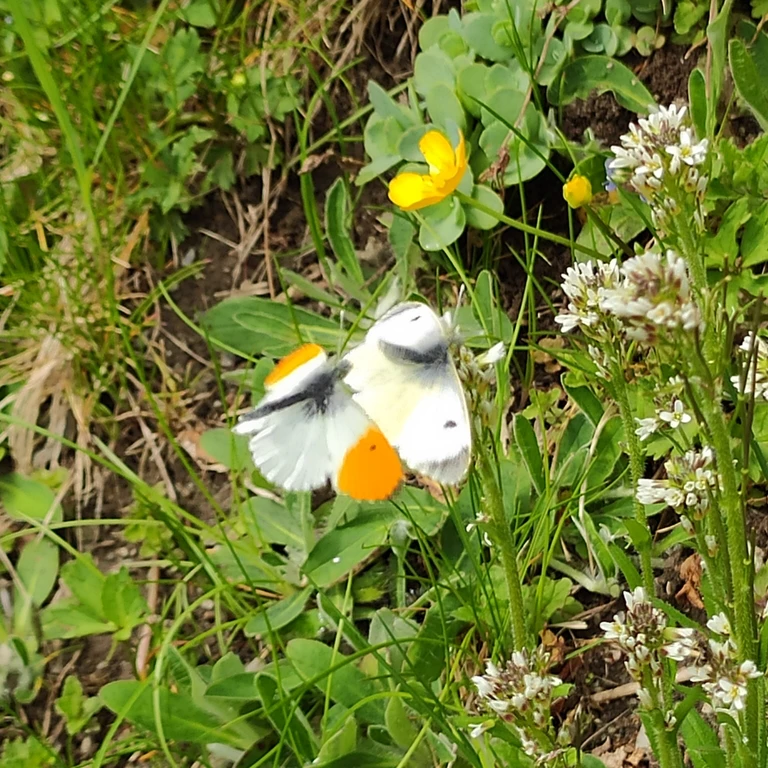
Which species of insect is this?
Anthocharis cardamines
